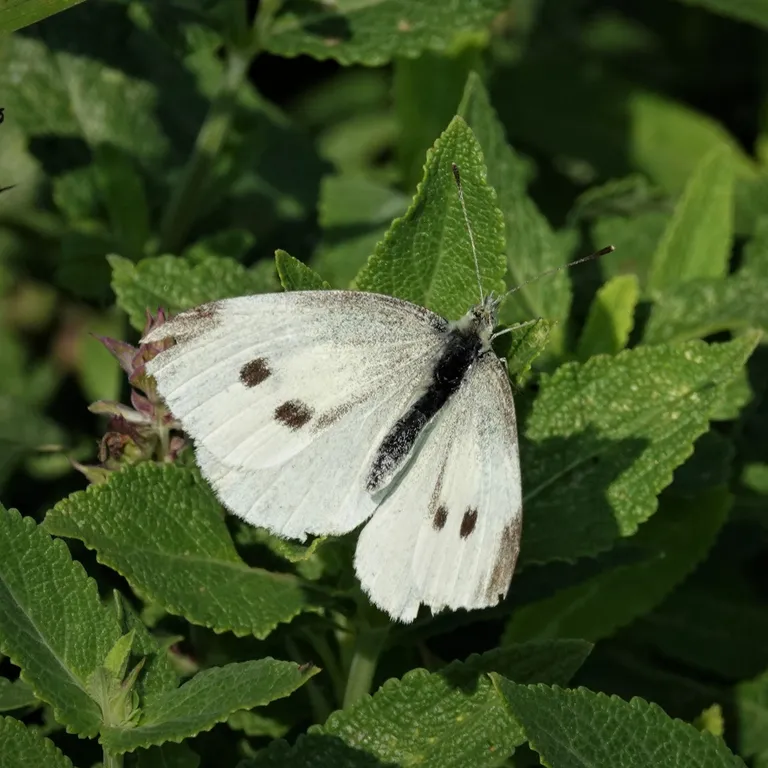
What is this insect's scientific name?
Pieris rapae
